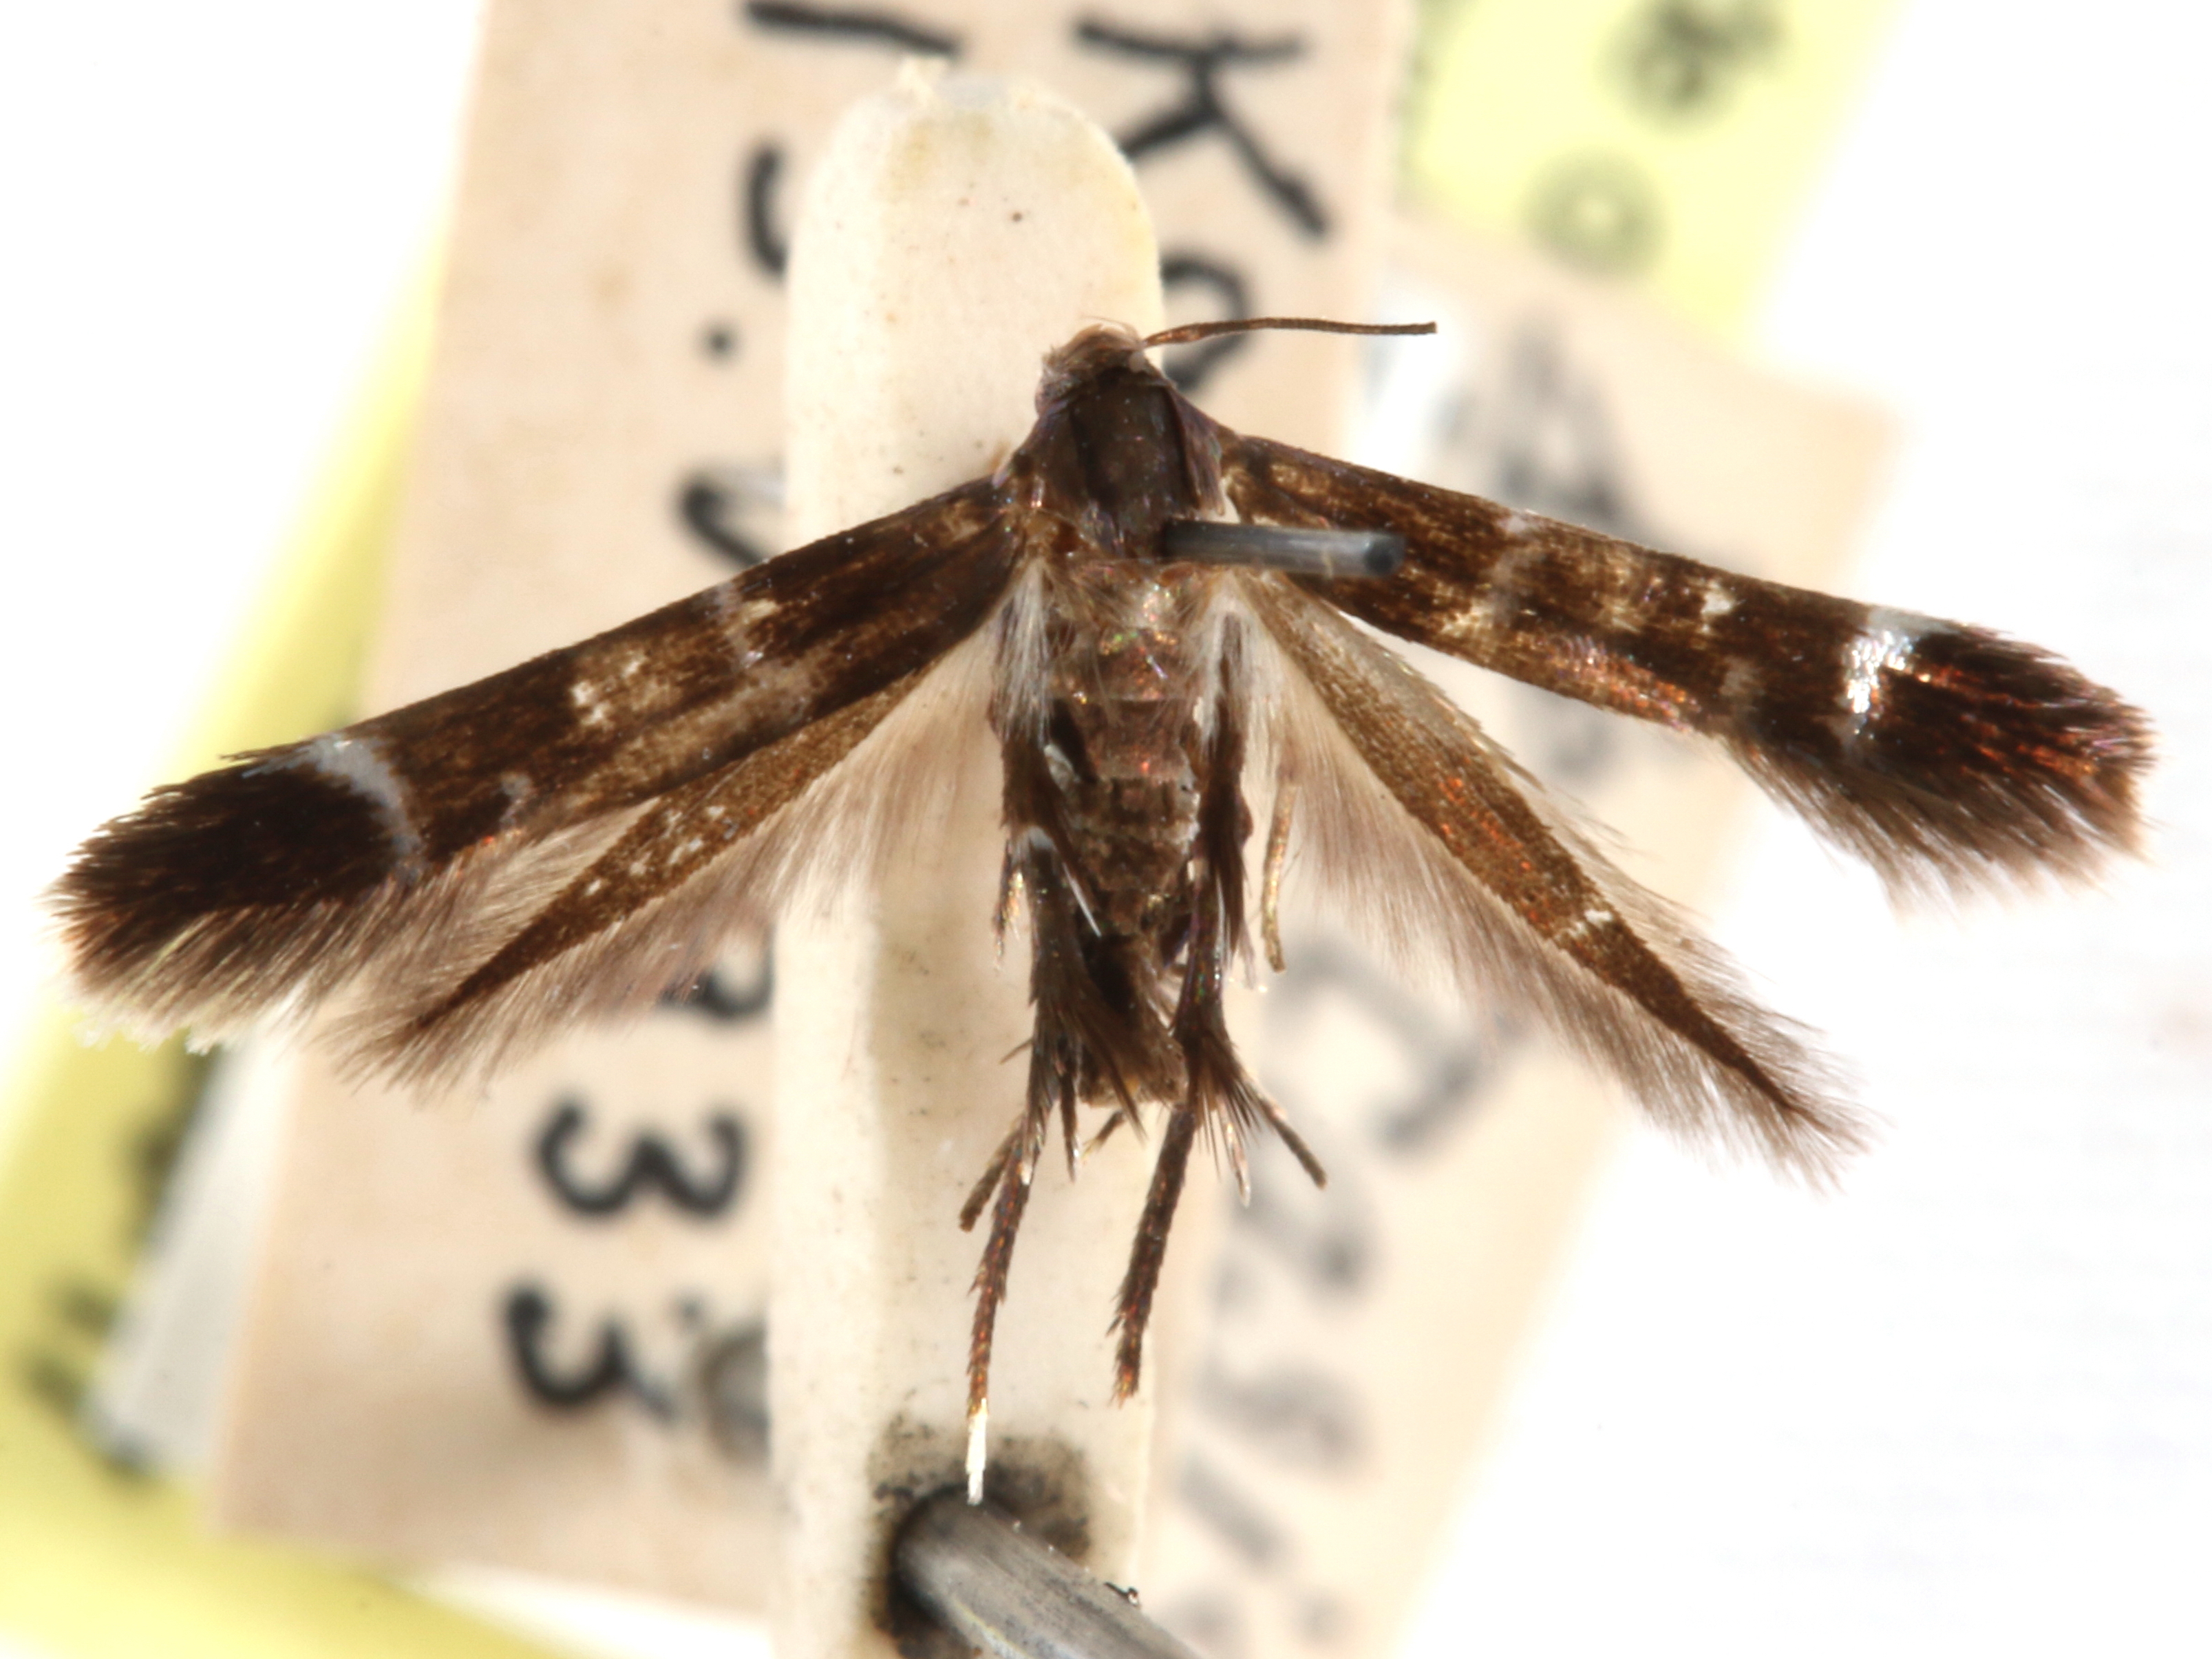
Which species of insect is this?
Xestocasis iostrota
